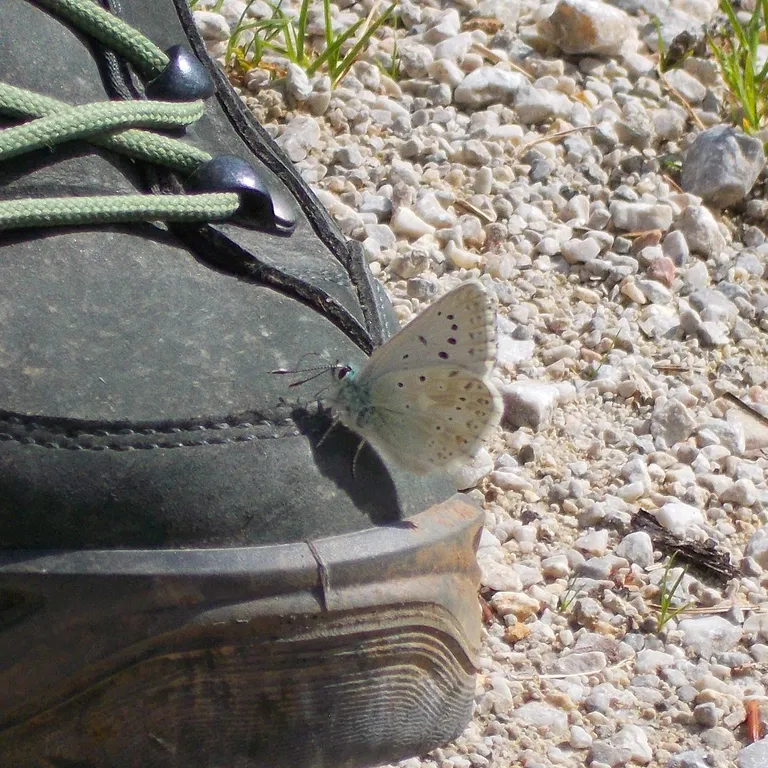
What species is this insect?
Lysandra coridon
